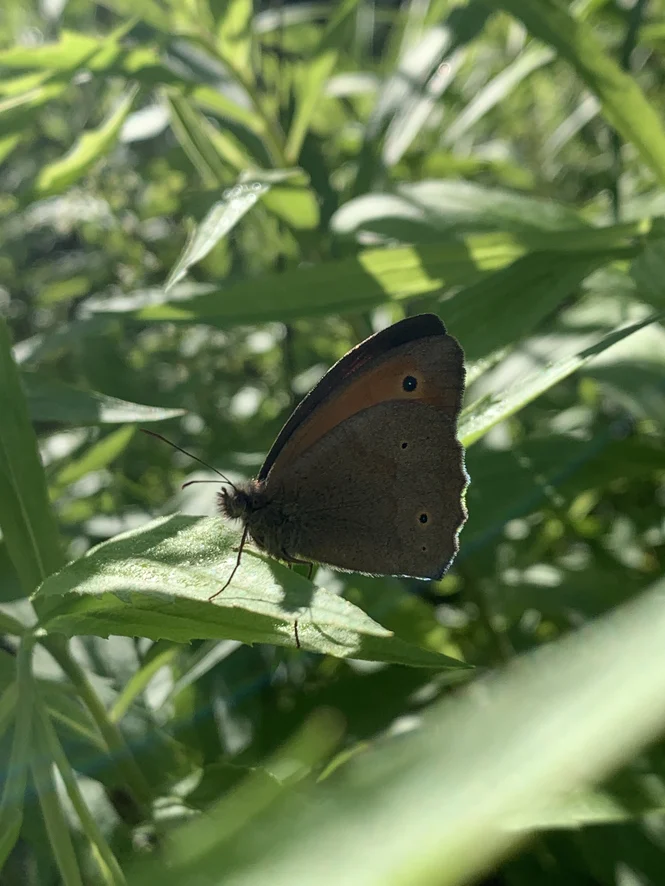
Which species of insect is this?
Maniola jurtina
